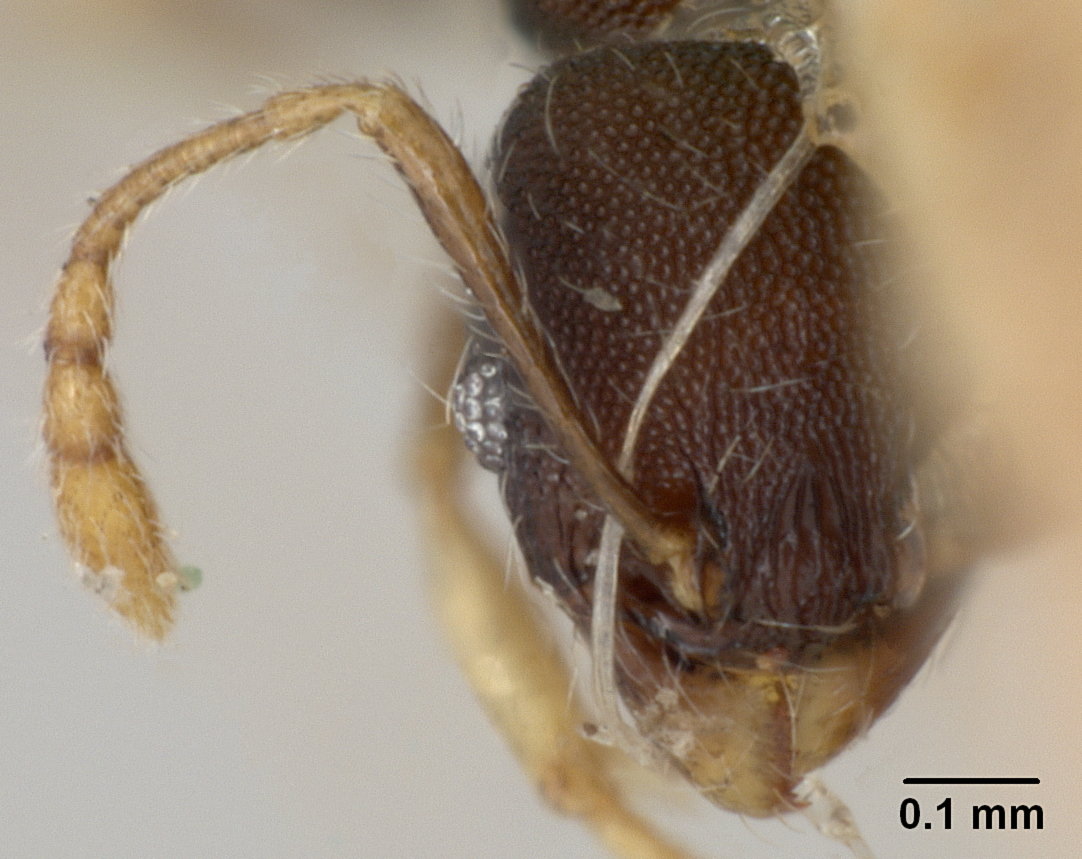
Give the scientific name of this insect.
Pheidole moerens
